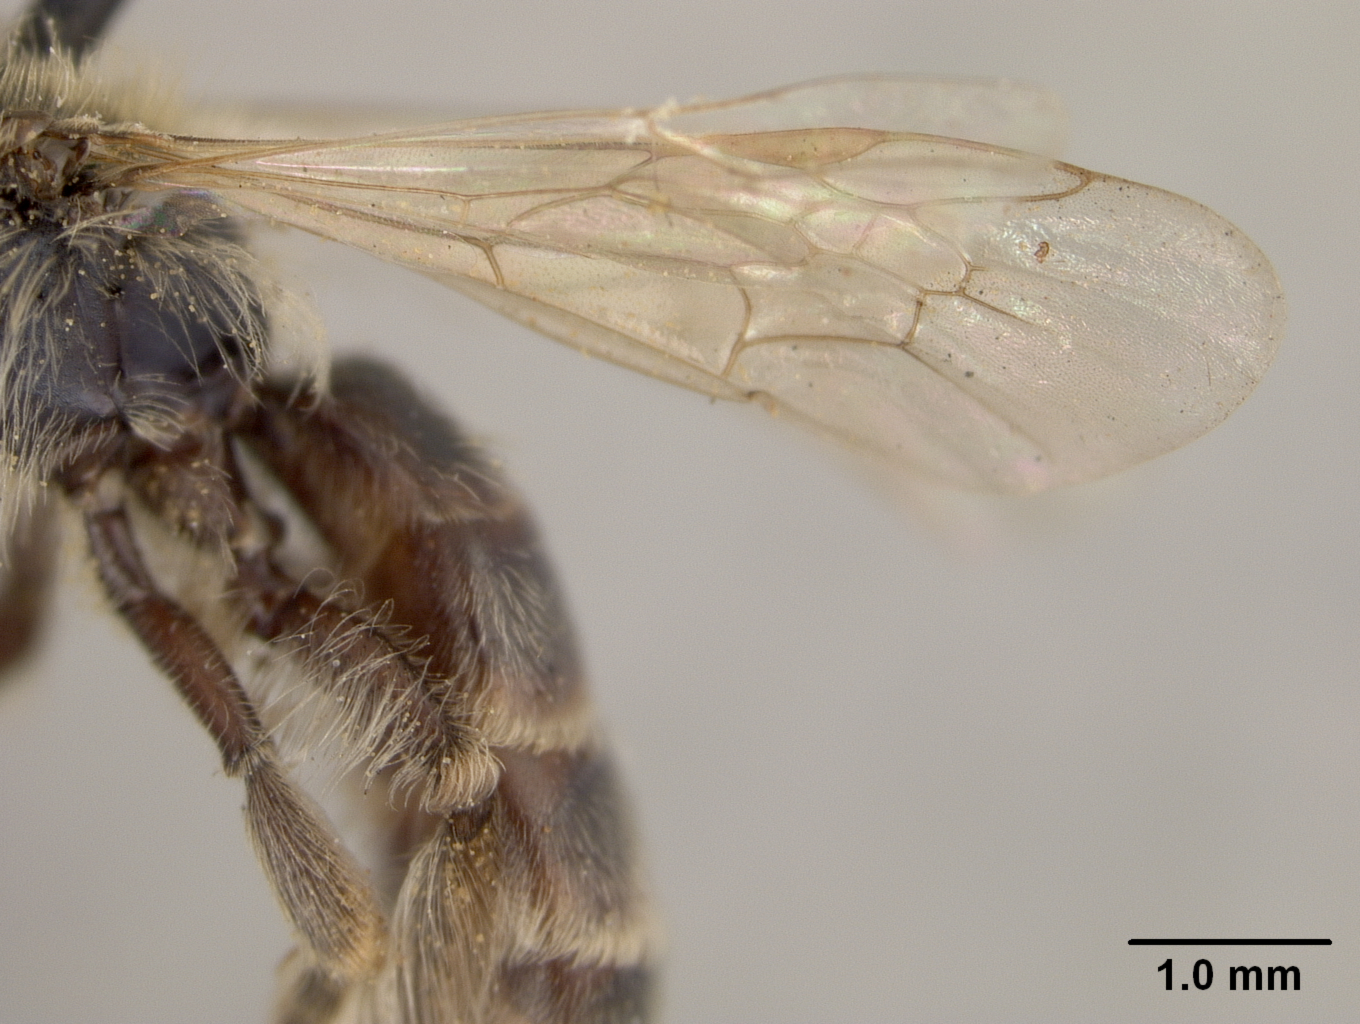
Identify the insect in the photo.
Andrena duboisi
